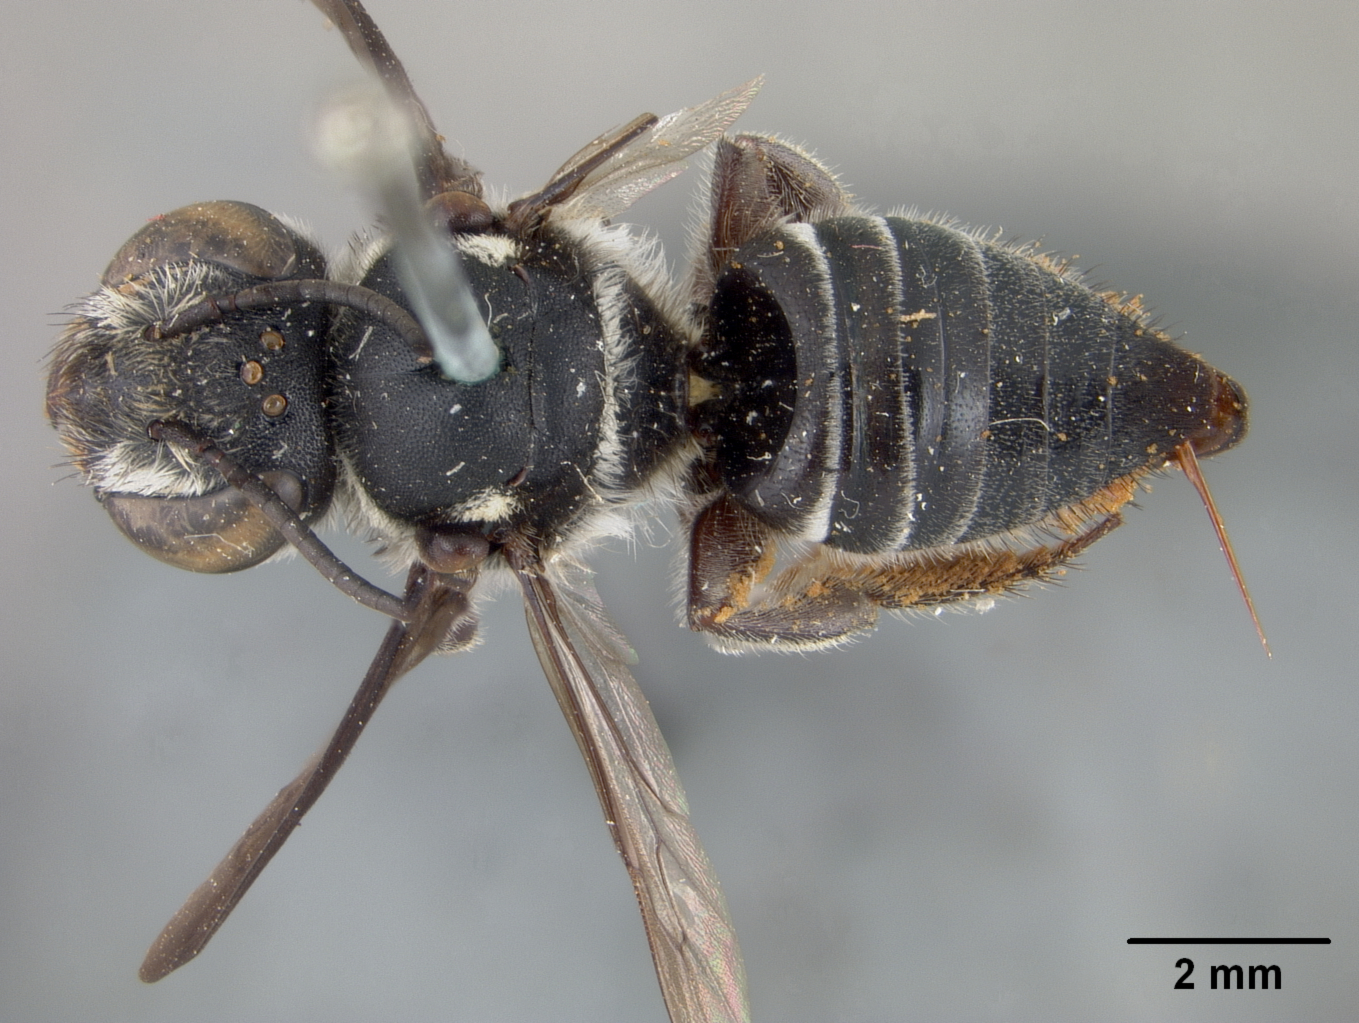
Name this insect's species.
Megachile perpunctata
